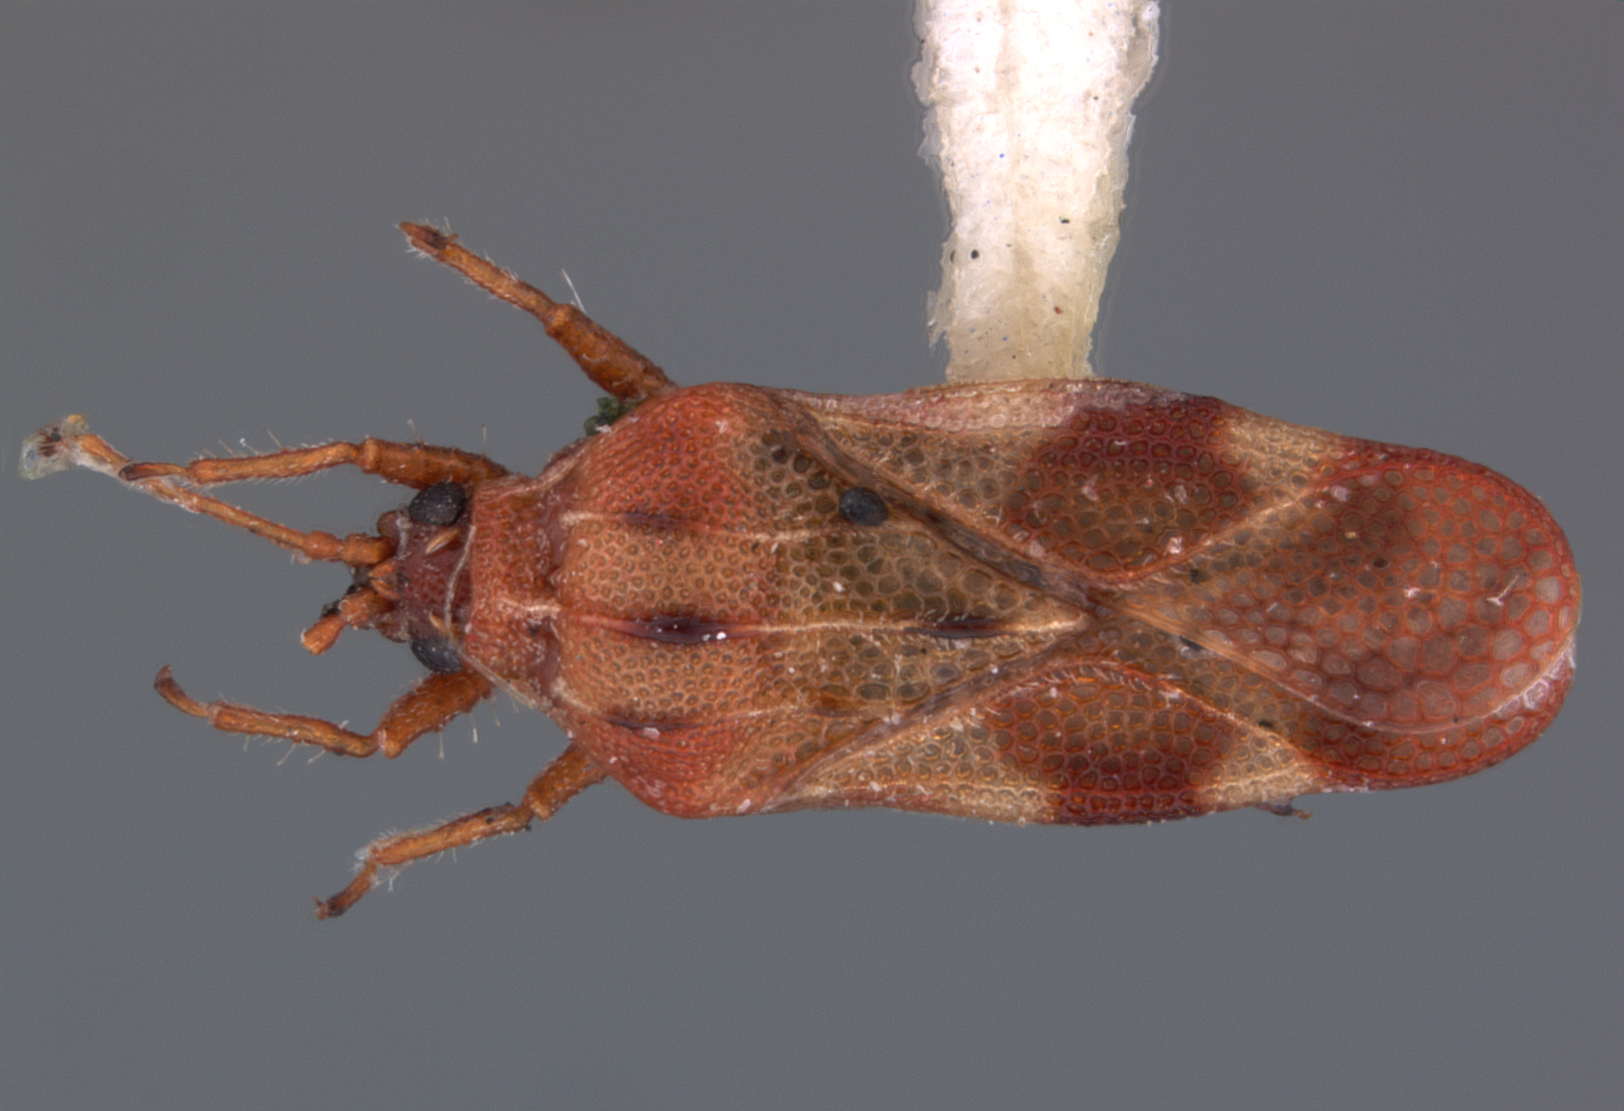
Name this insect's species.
Nethersia pugna
